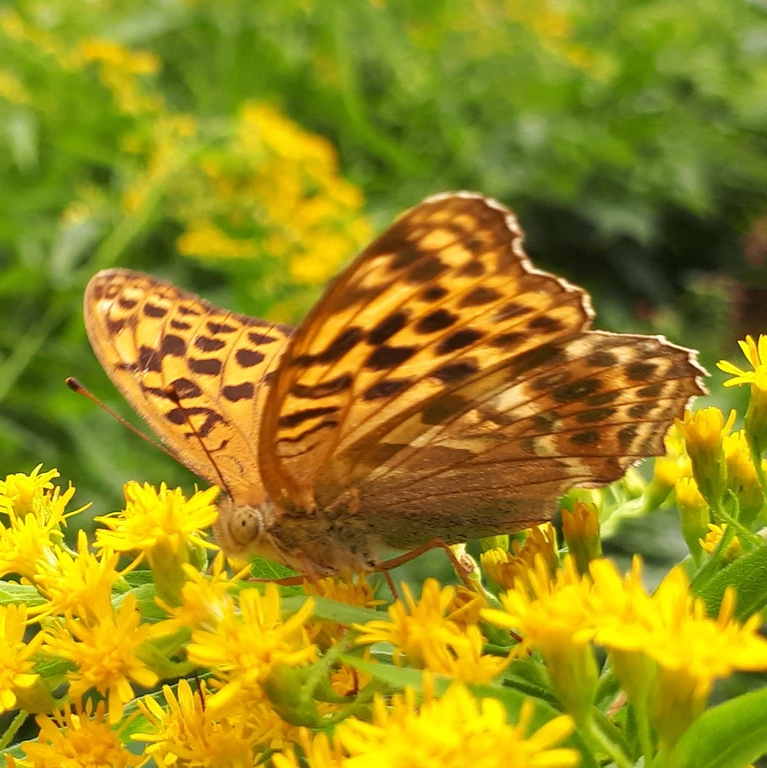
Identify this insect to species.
Argynnis paphia
